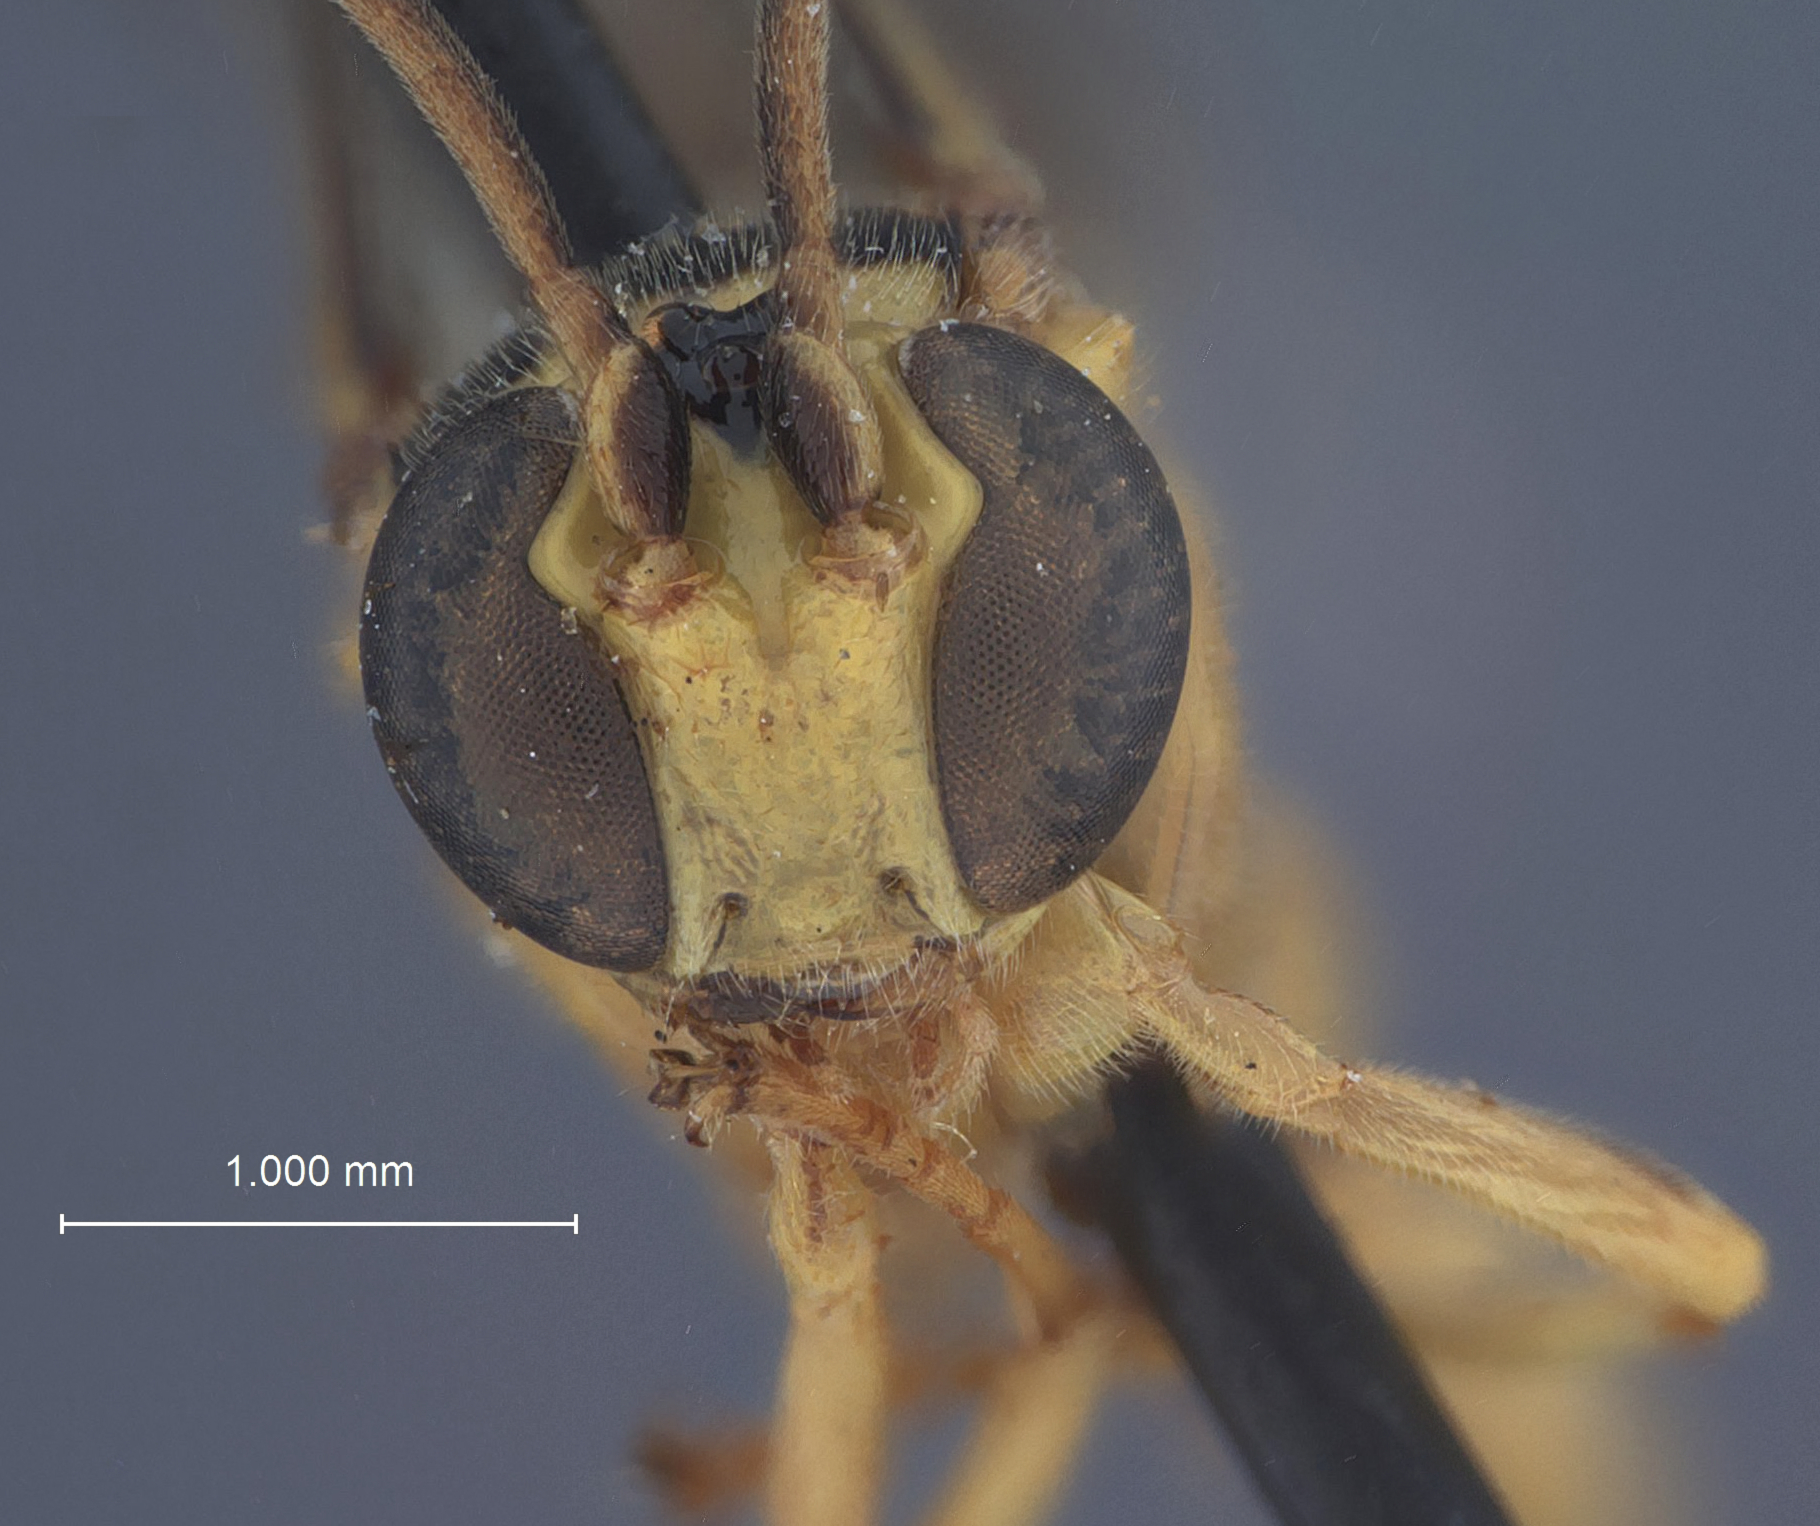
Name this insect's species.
Xanthopimpla diplonyx
